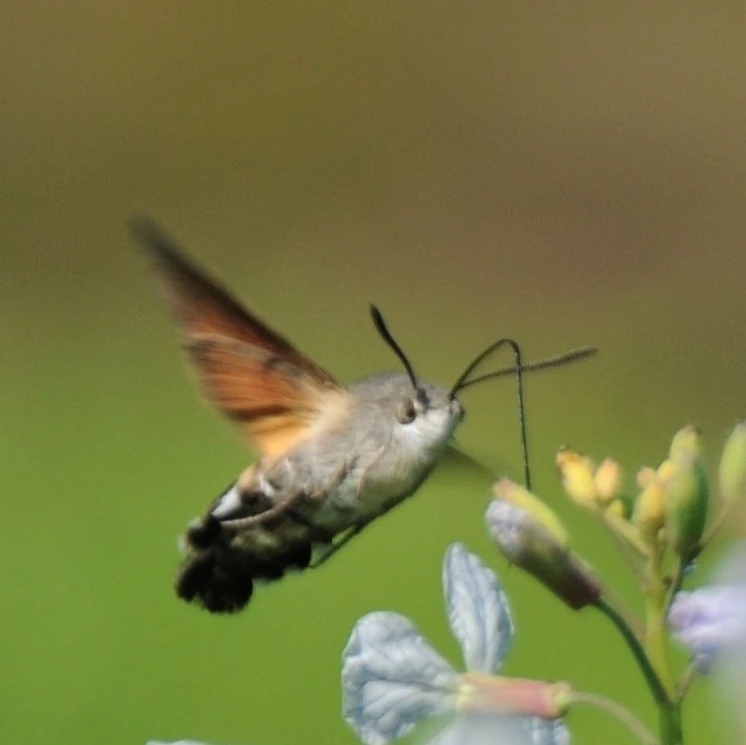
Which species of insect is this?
Macroglossum stellatarum
